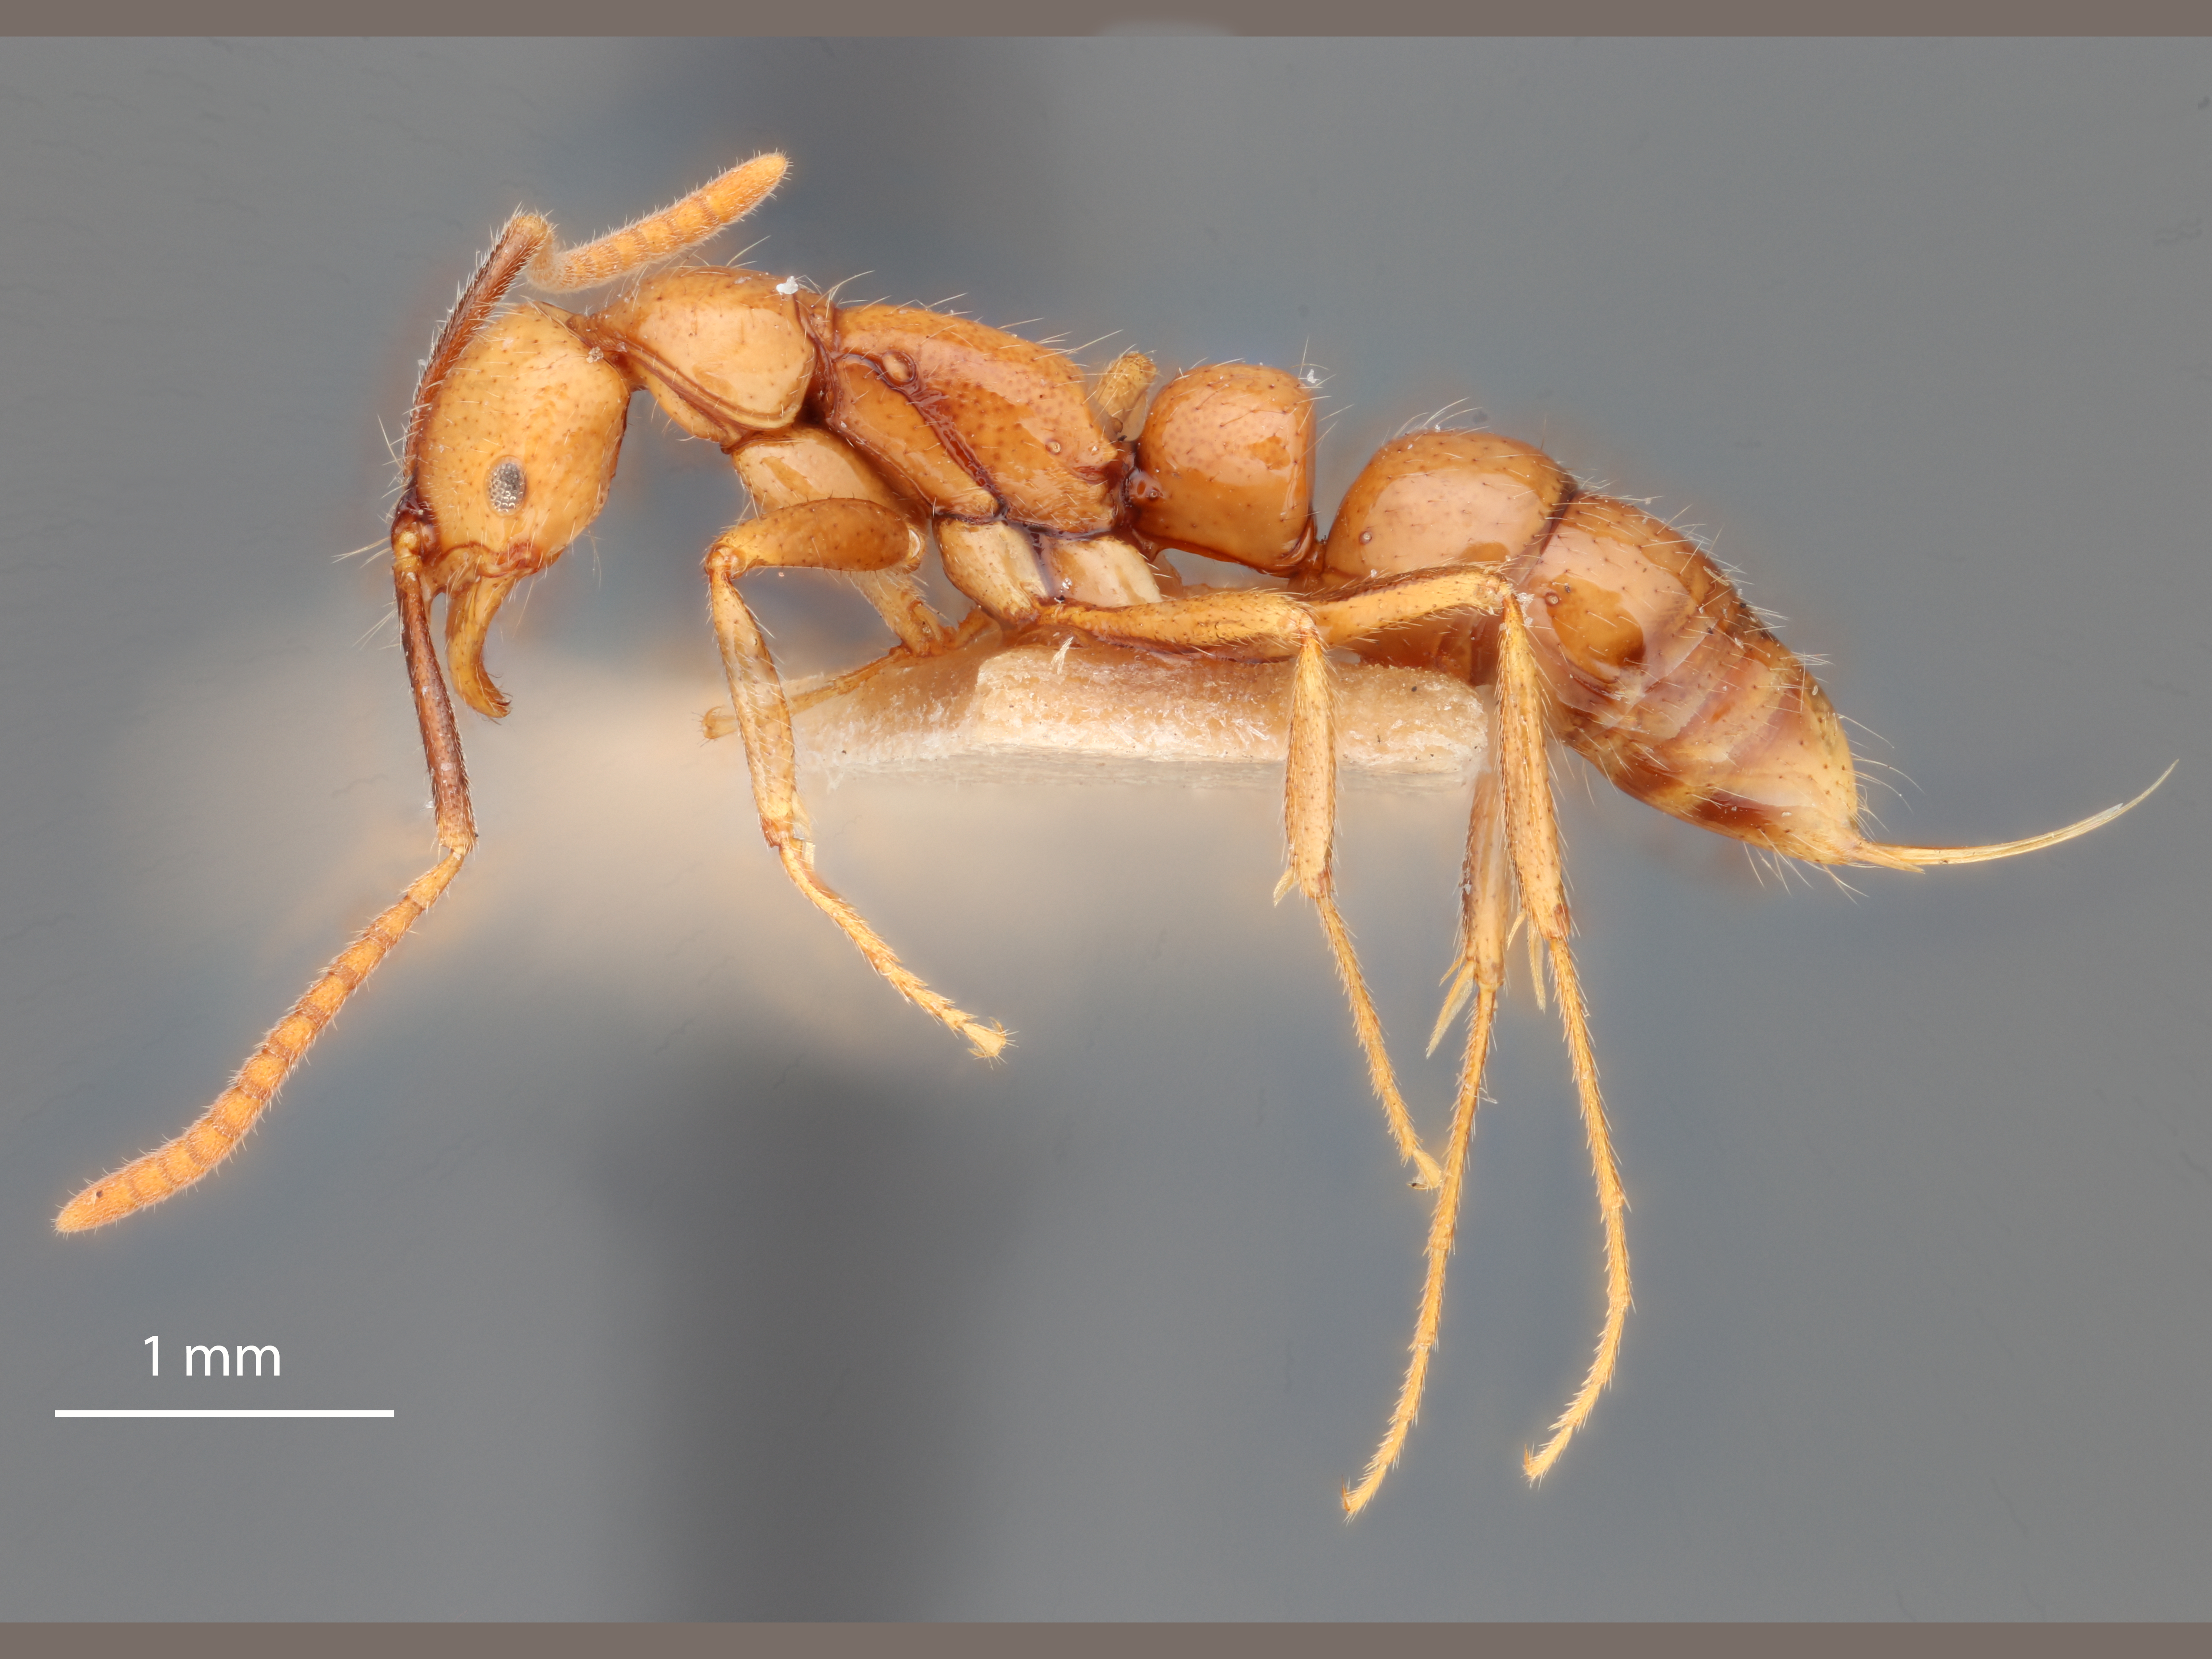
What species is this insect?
Leptogenys gagates
